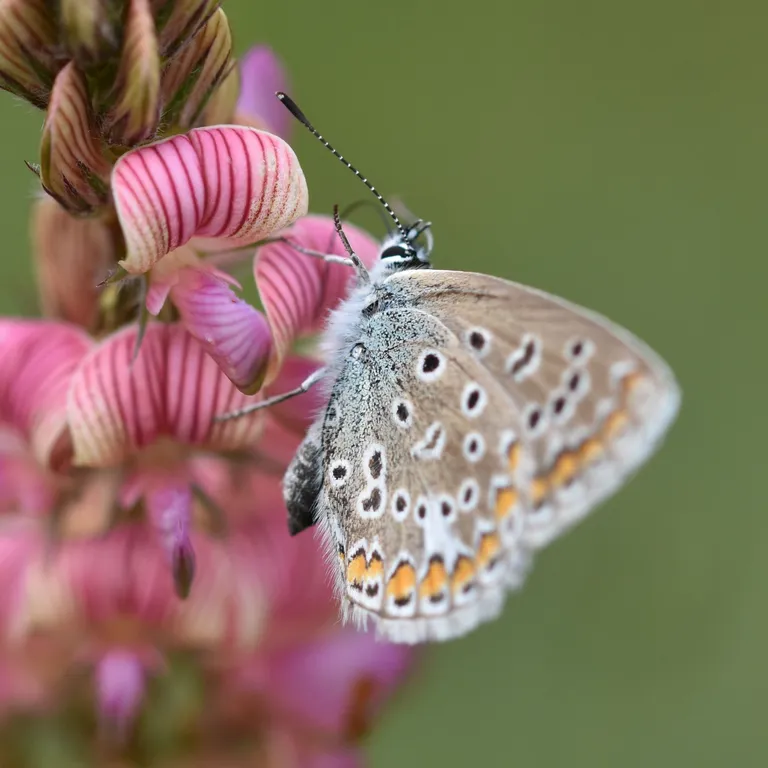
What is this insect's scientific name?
Polyommatus icarus
